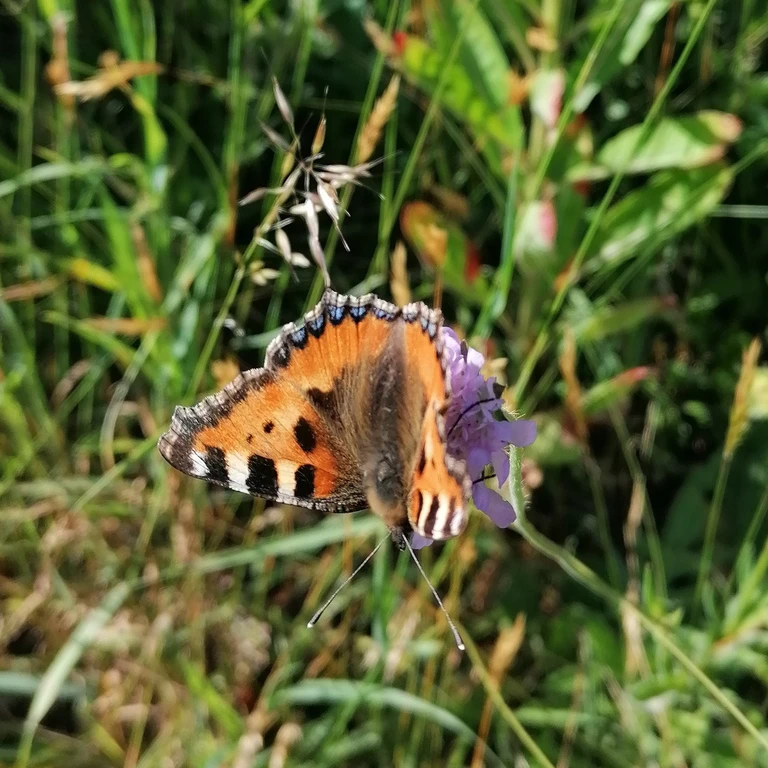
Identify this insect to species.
Aglais urticae
